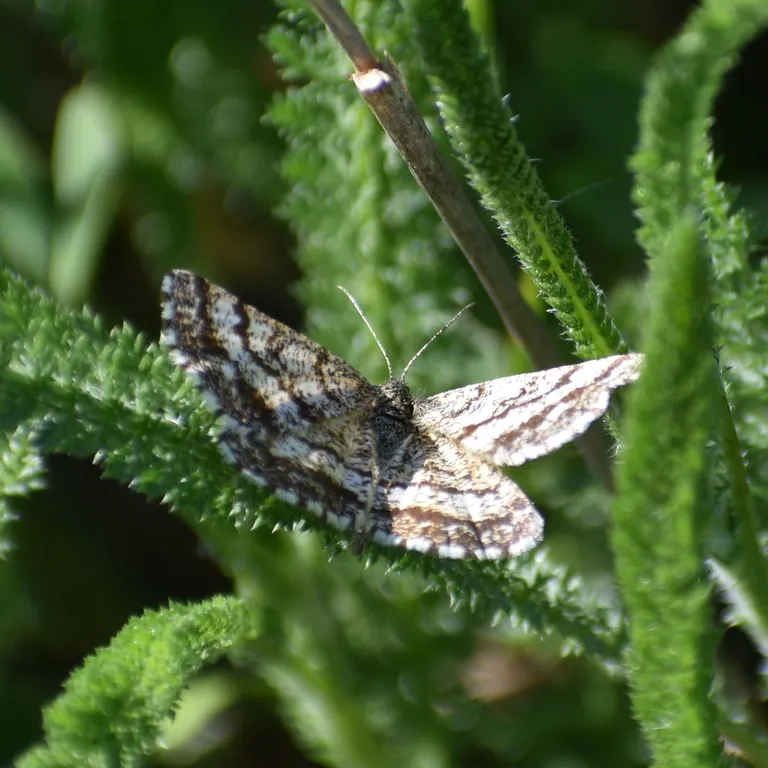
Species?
Ematurga atomaria
